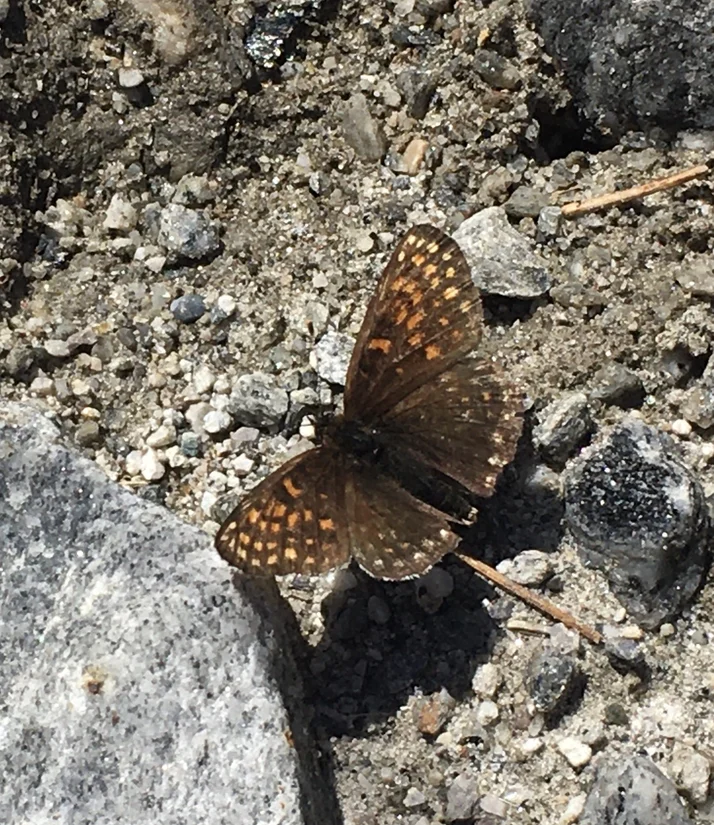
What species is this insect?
Melitaea diamina
